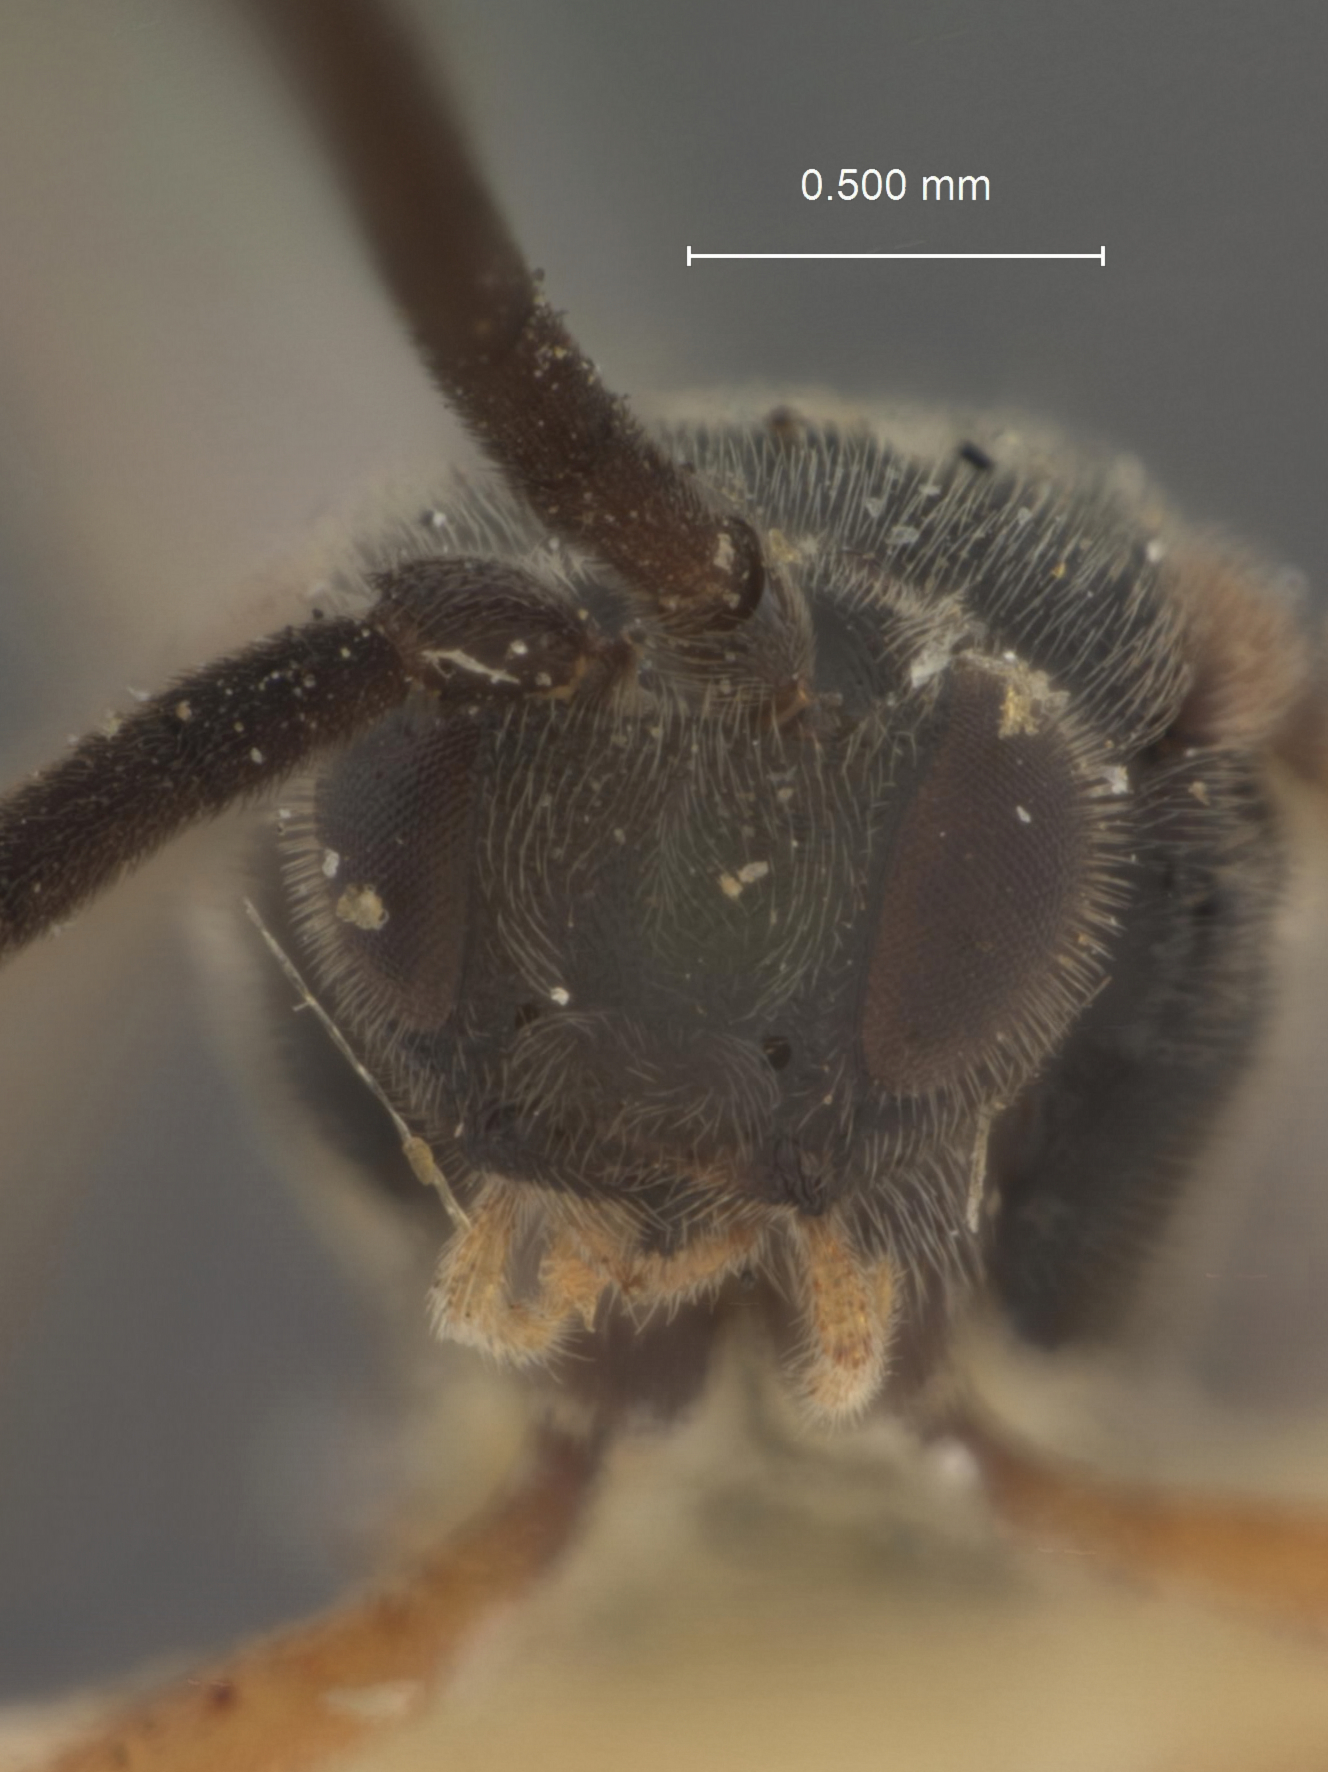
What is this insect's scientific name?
Microgaster congregatiformis
